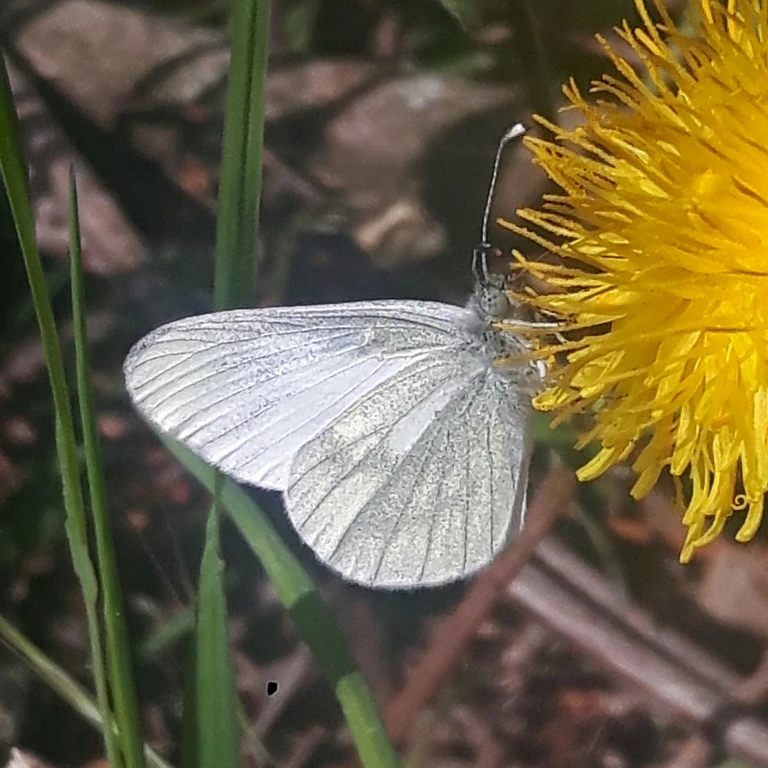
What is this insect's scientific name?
Leptidea sinapis/juvernica
